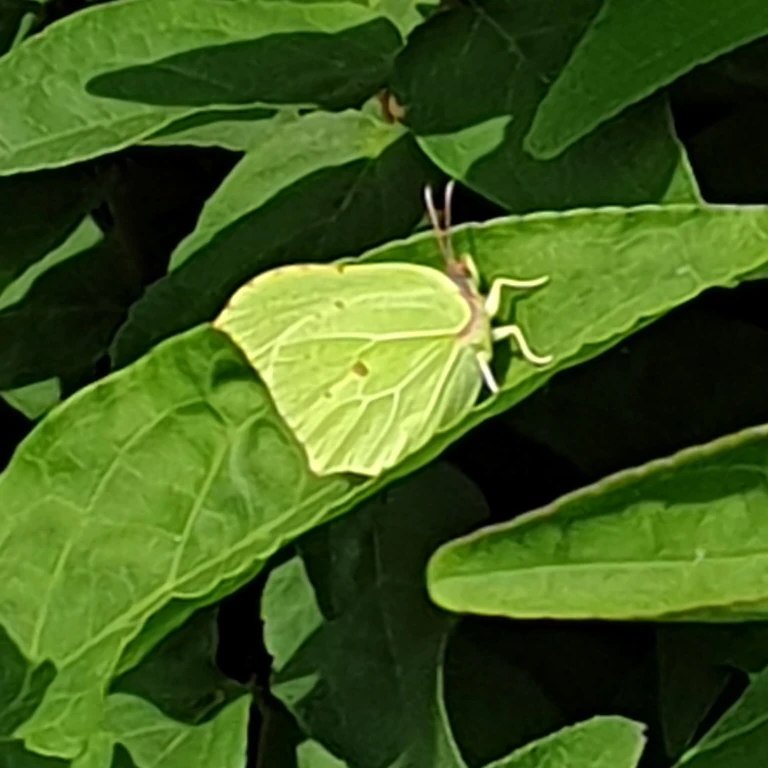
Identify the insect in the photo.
Gonepteryx rhamni
